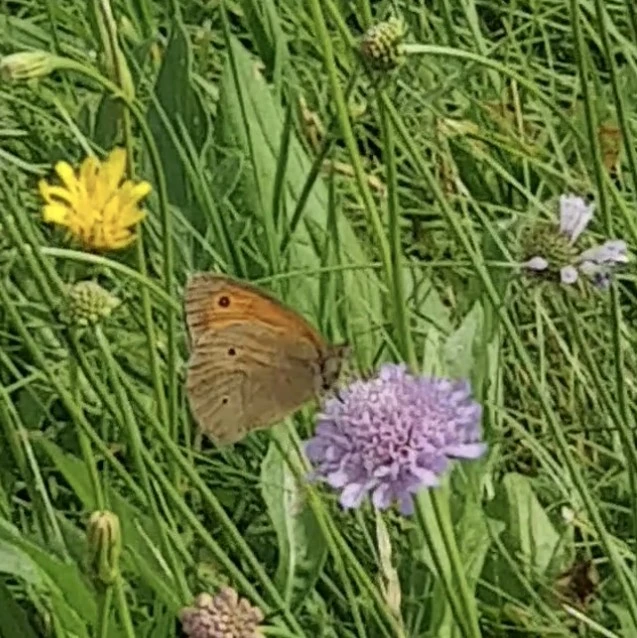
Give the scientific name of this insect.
Maniola jurtina
